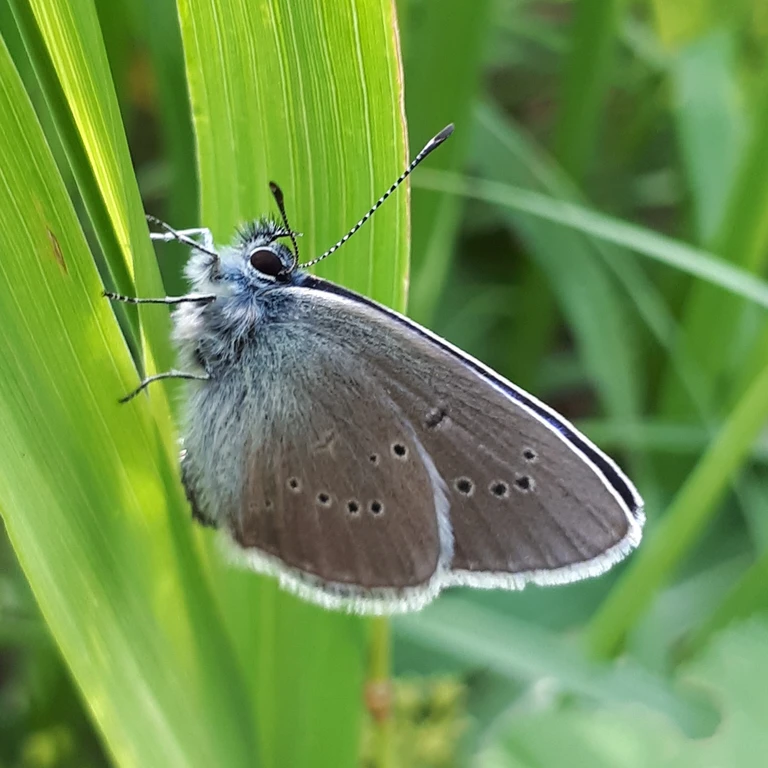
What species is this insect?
Cyaniris semiargus
